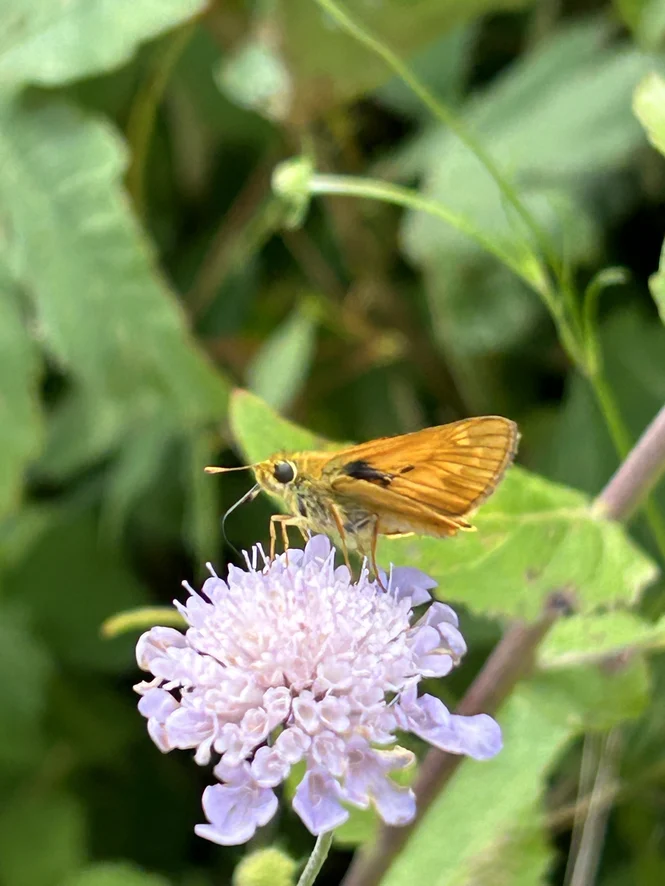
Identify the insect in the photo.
Ochlodes sylvanus (also Ochlodes venata)
